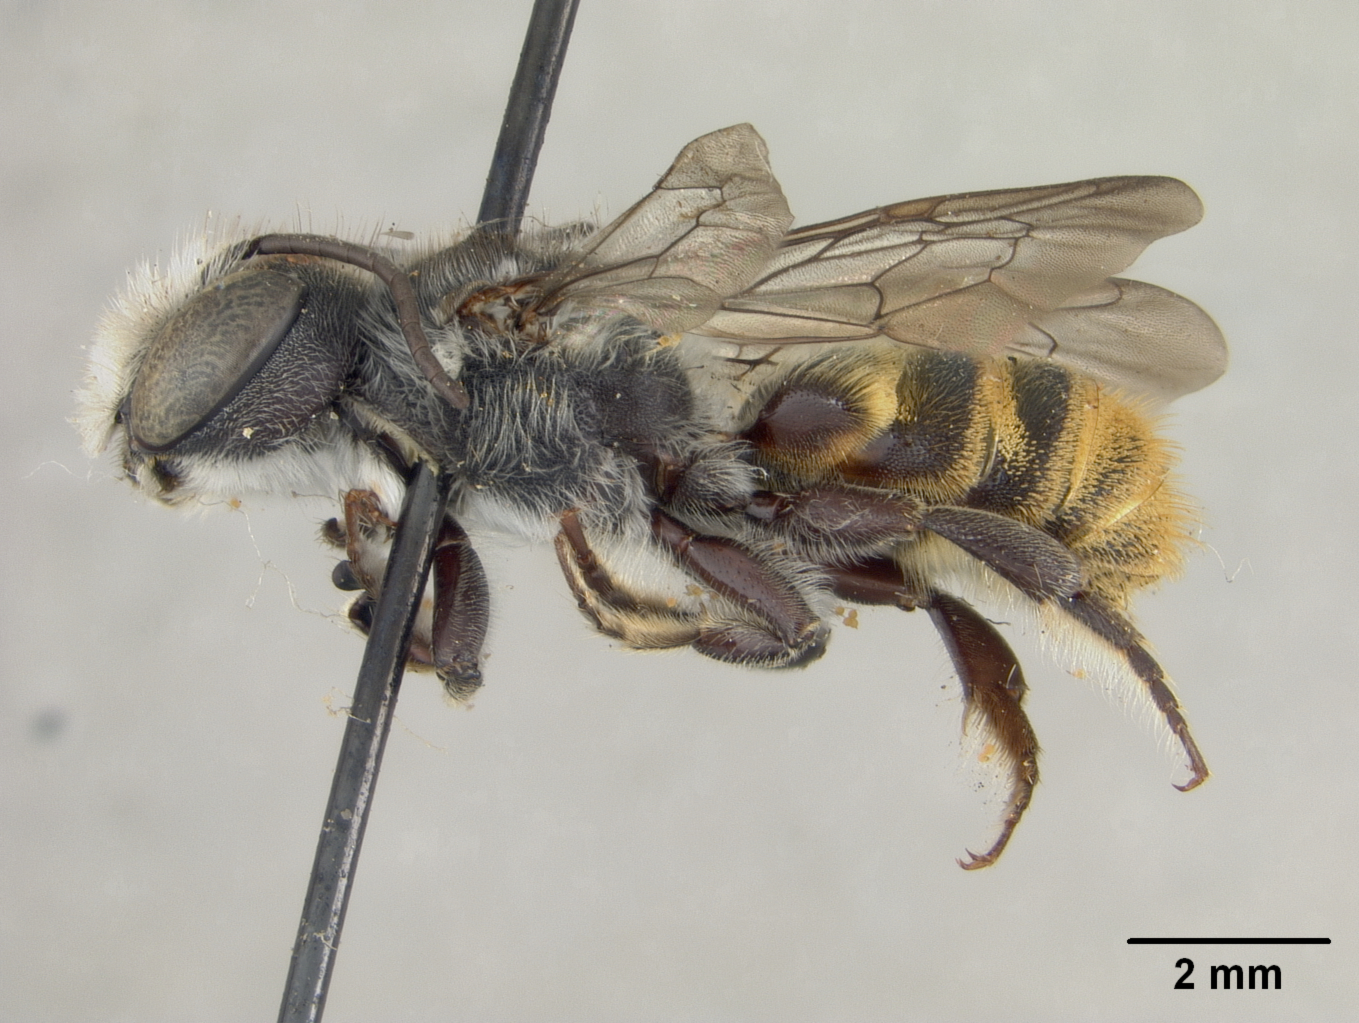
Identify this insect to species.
Megachile knabi
